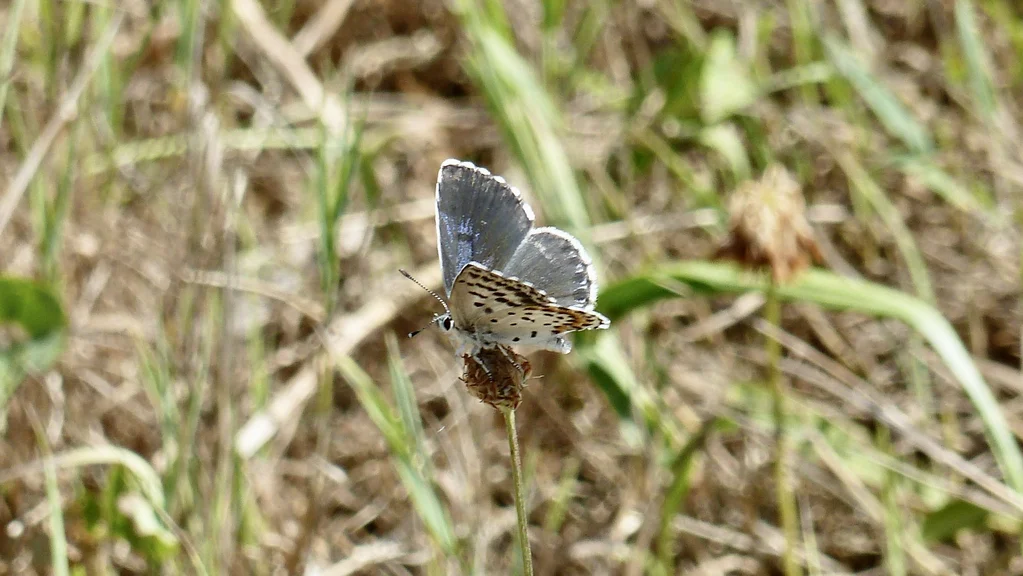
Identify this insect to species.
Scolitantides orion
